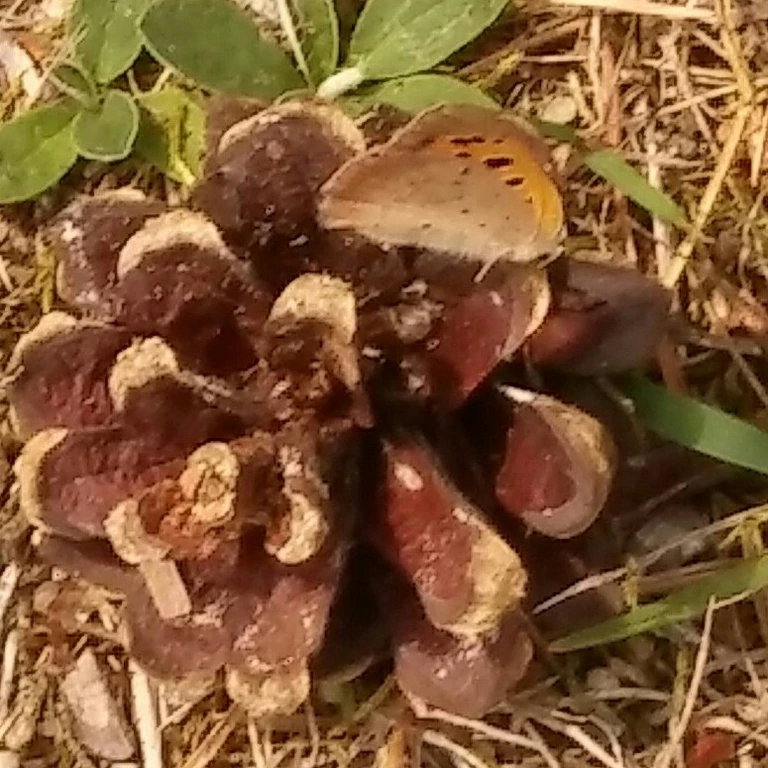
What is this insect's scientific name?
Lycaena phlaeas
